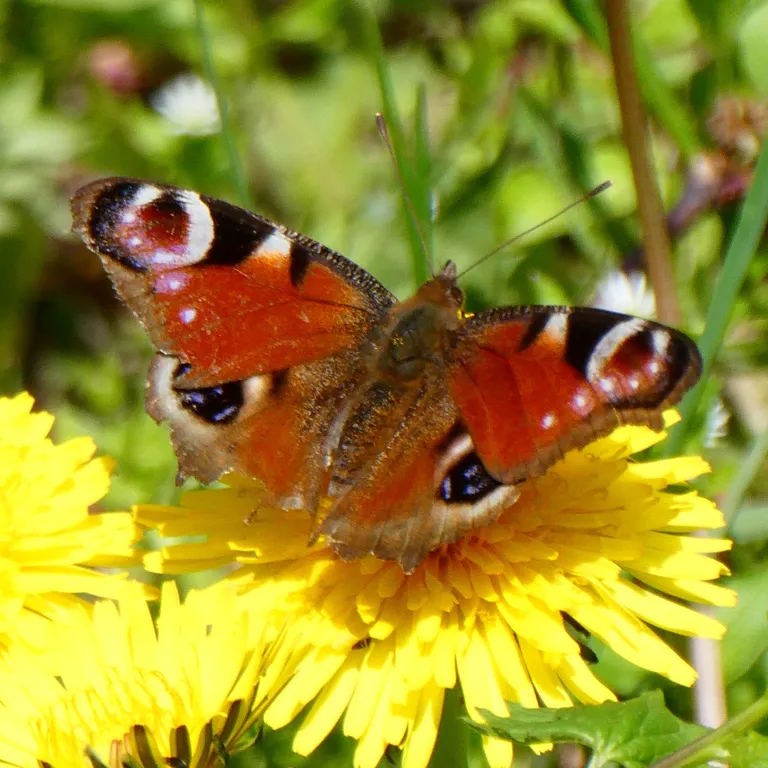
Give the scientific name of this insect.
Aglais io
